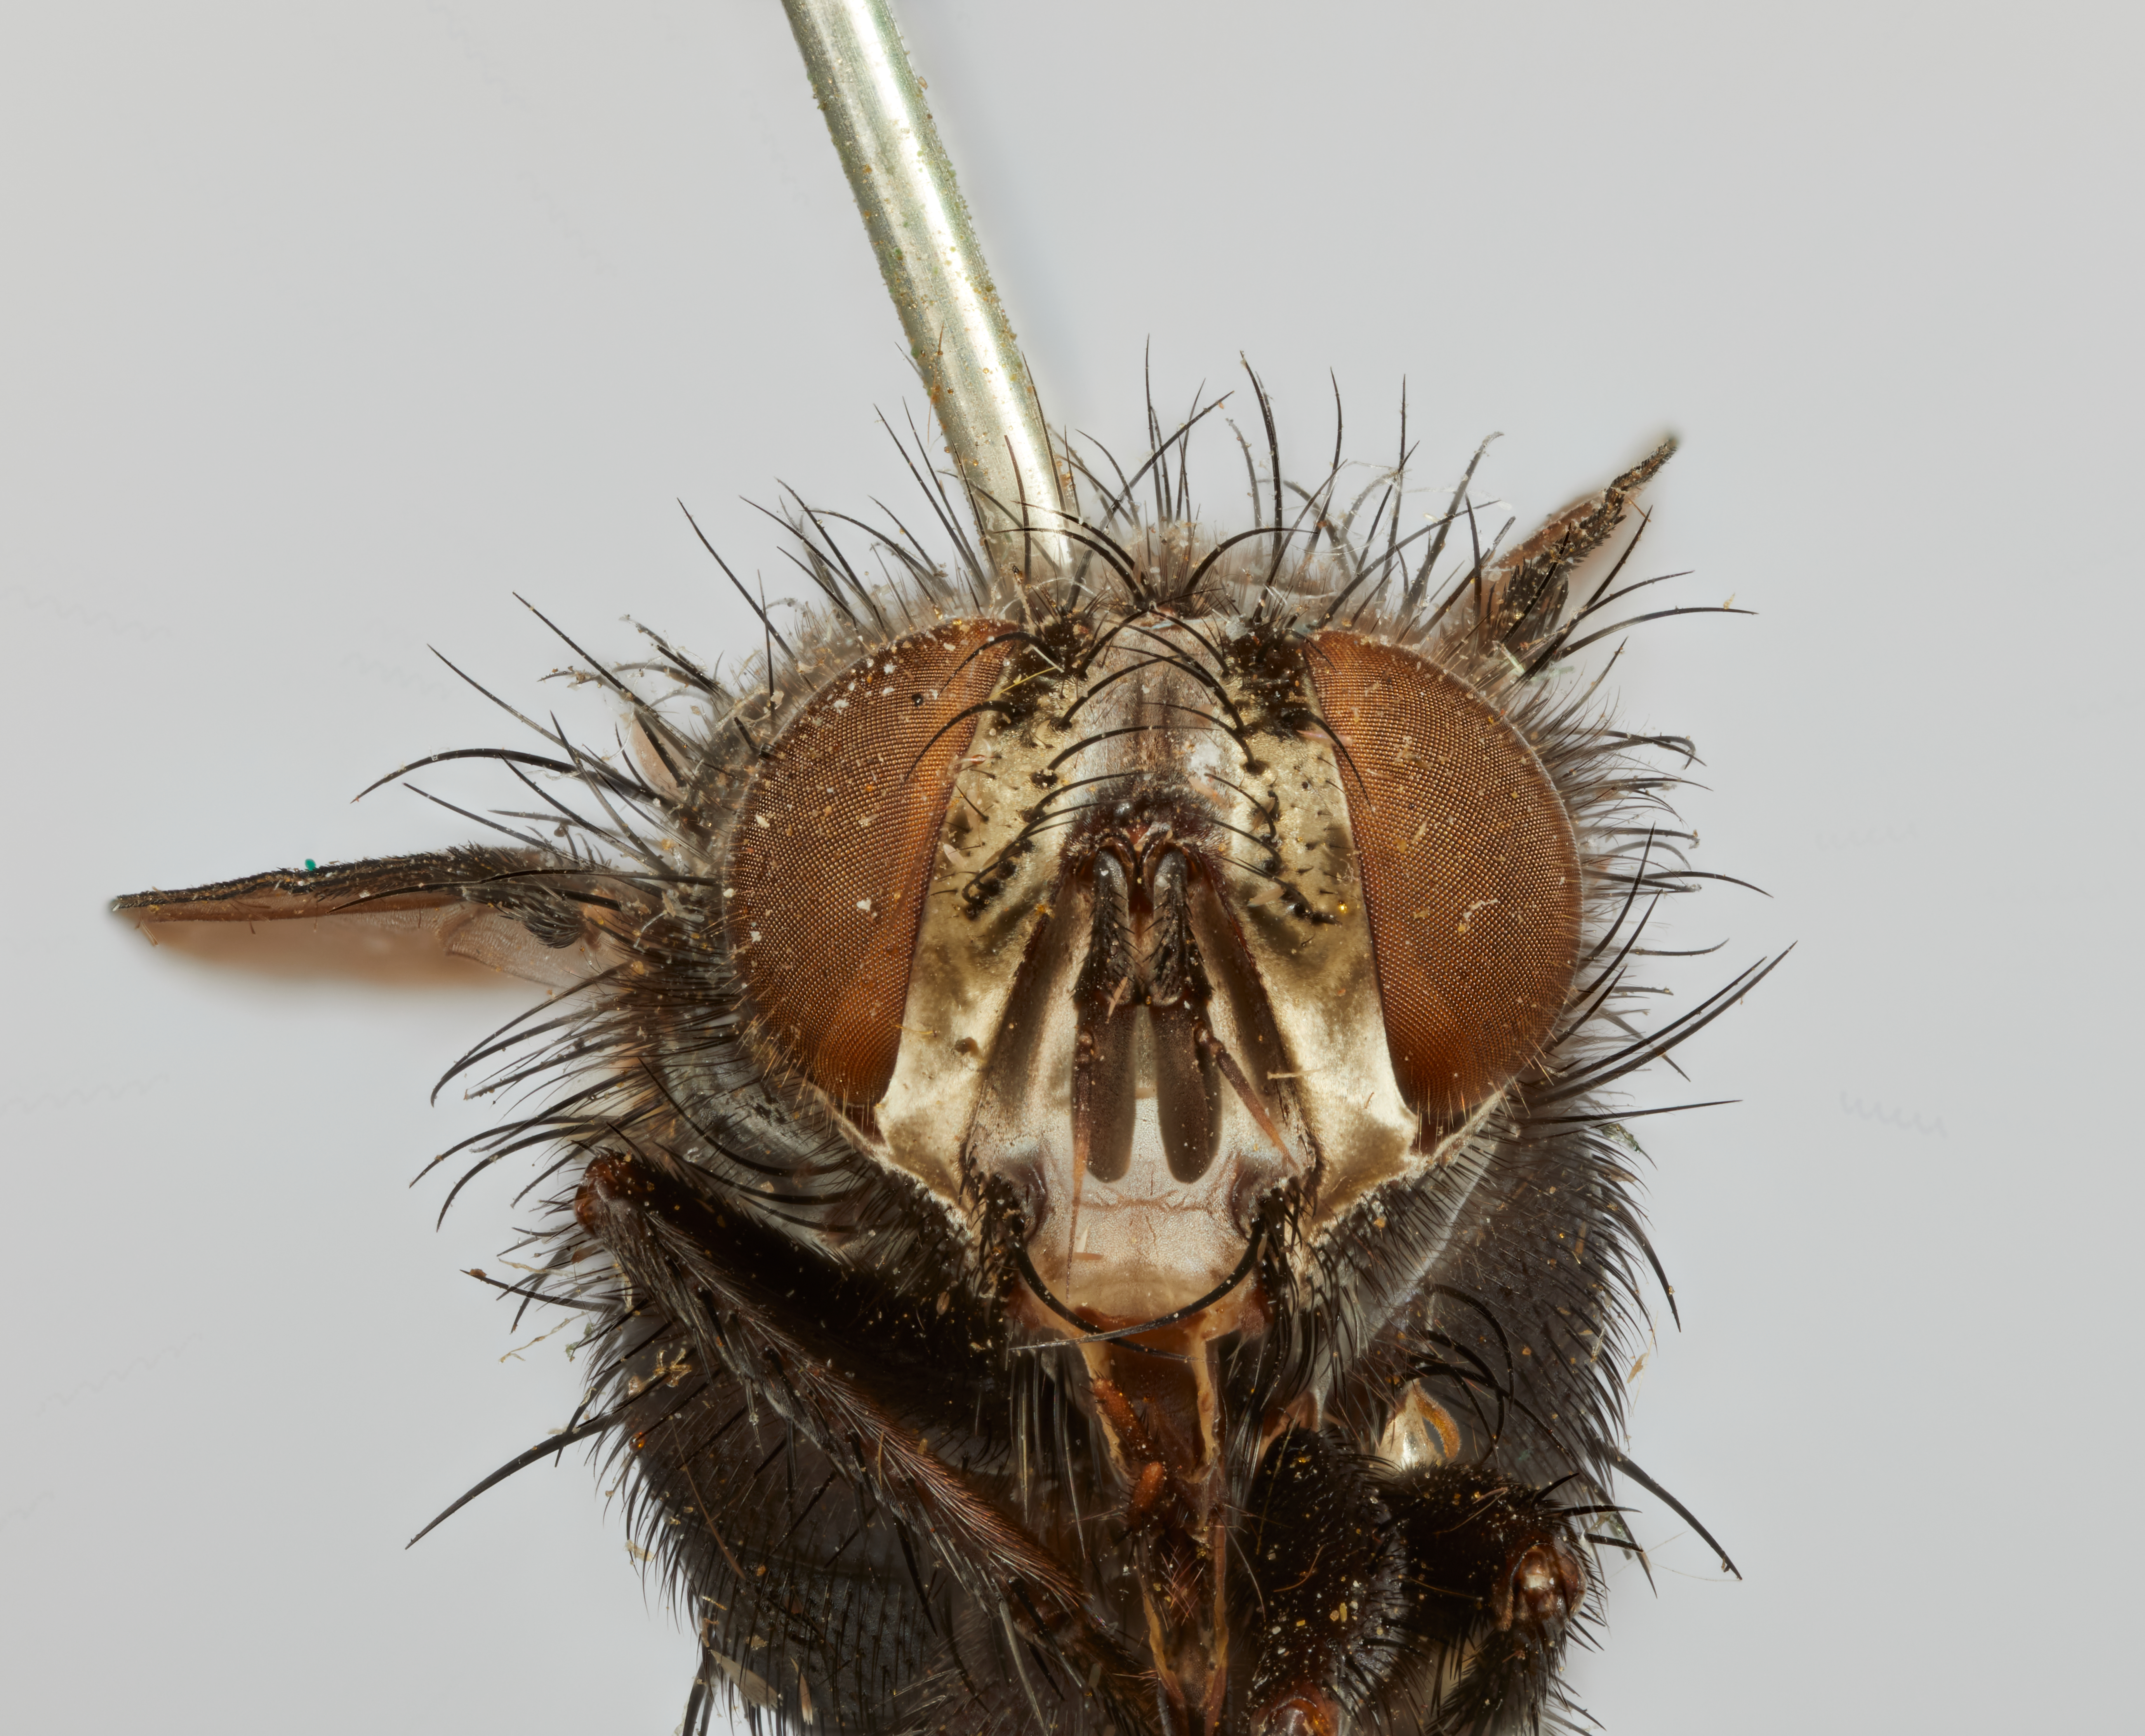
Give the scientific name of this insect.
Hystricia aldrichii
